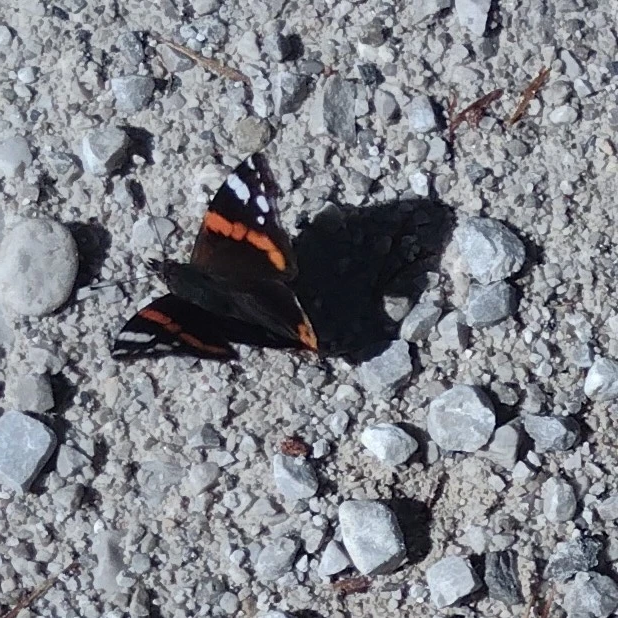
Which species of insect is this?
Vanessa atalanta
